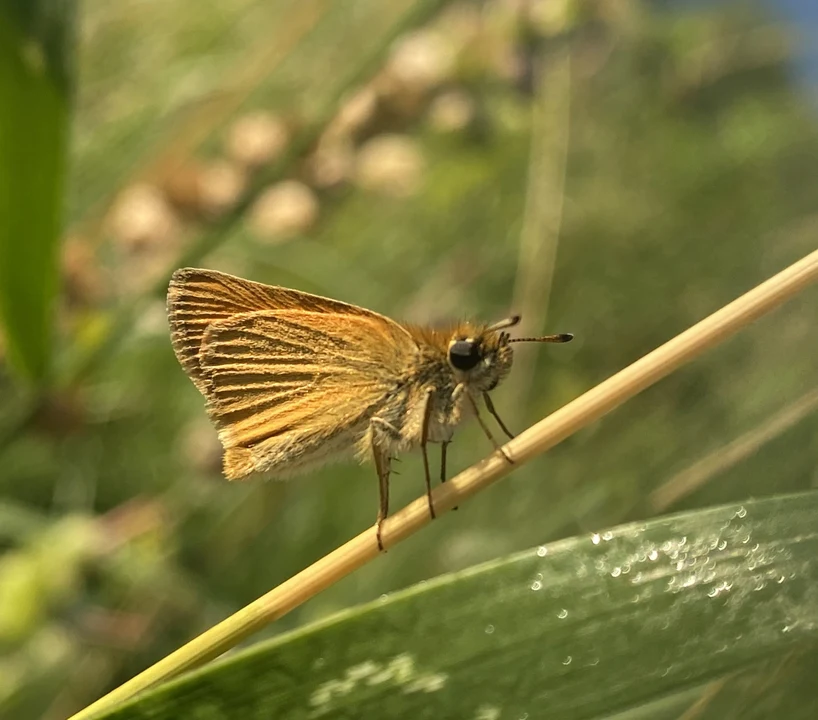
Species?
Thymelicus lineola
